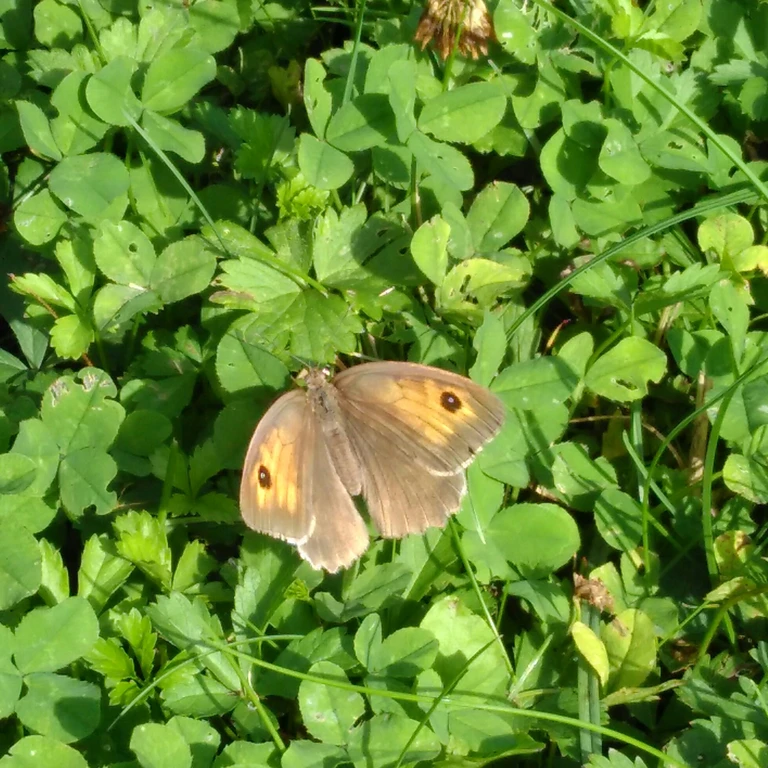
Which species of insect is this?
Maniola jurtina
